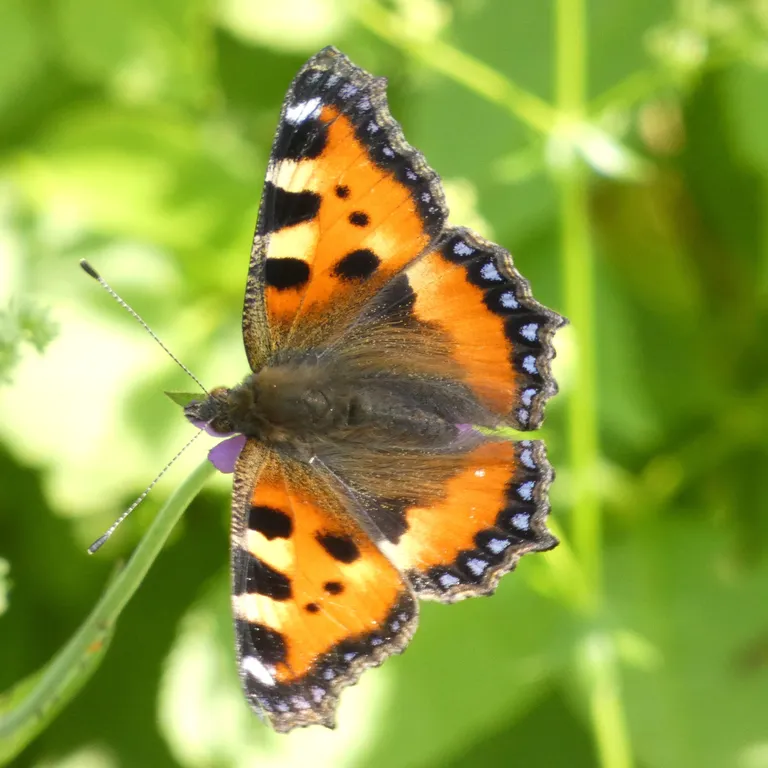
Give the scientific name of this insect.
Aglais urticae
